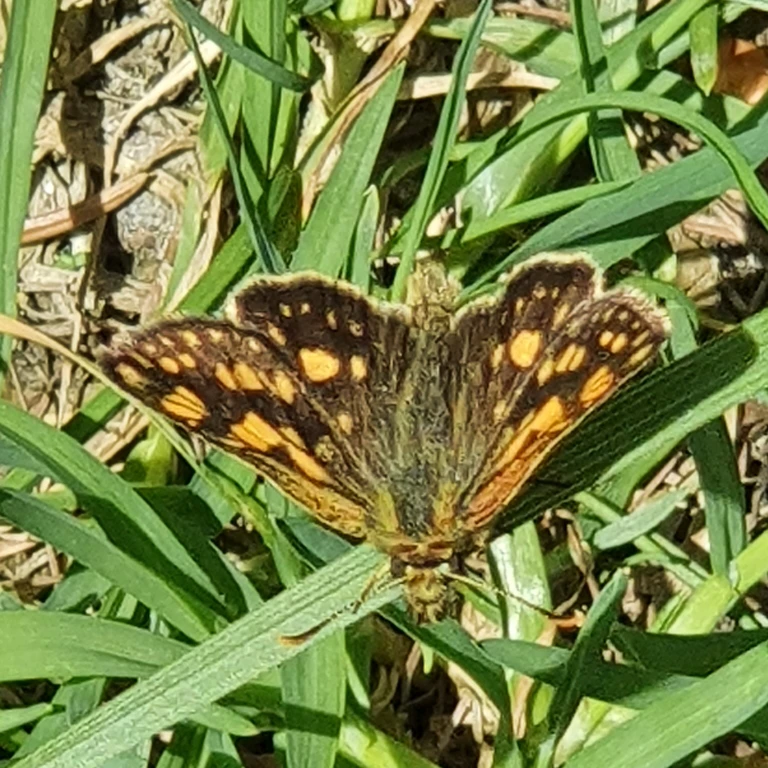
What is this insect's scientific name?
Carterocephalus palaemon
